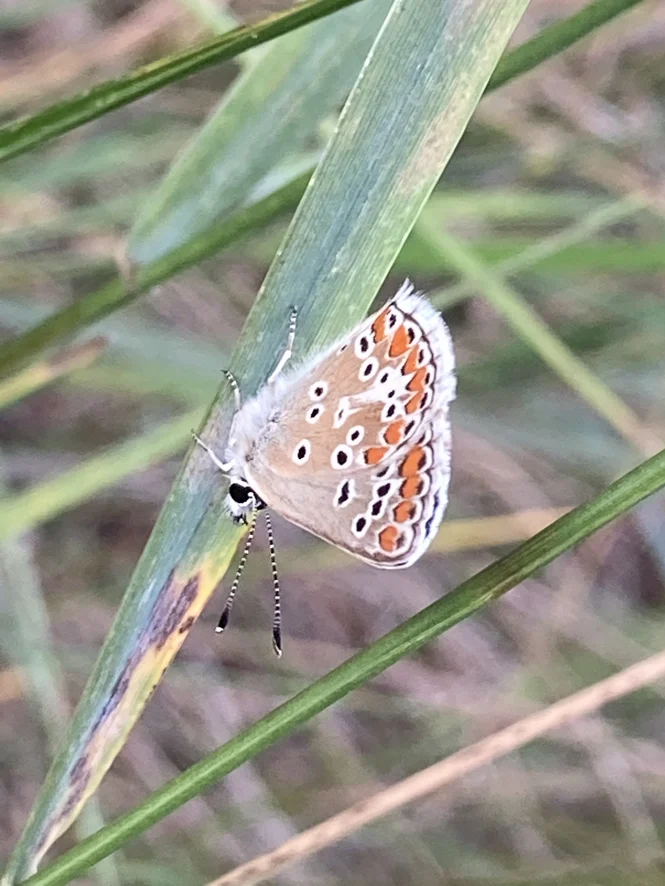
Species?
Aricia agestis/artaxerxes
